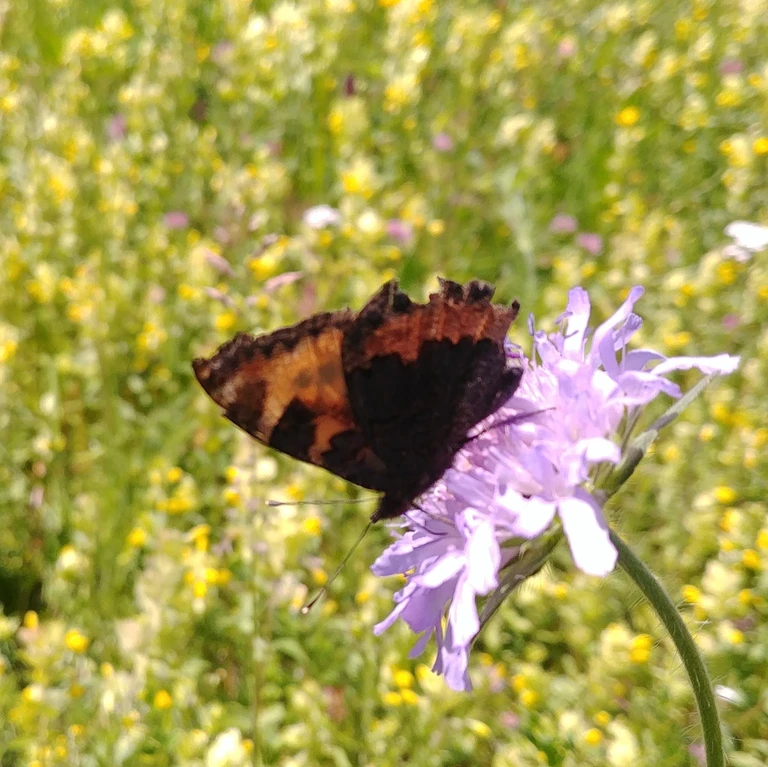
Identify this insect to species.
Aglais urticae
